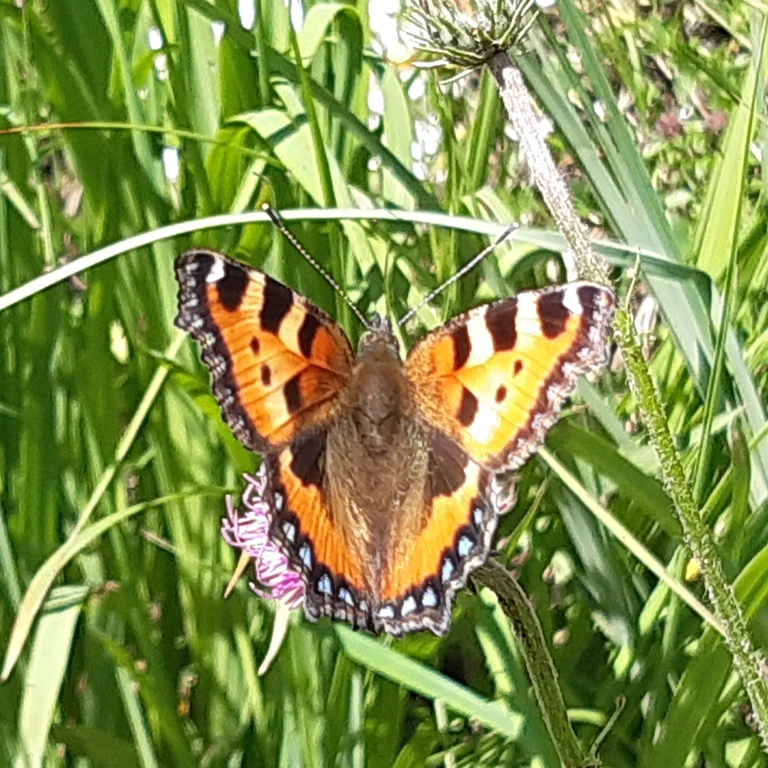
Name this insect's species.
Aglais urticae
